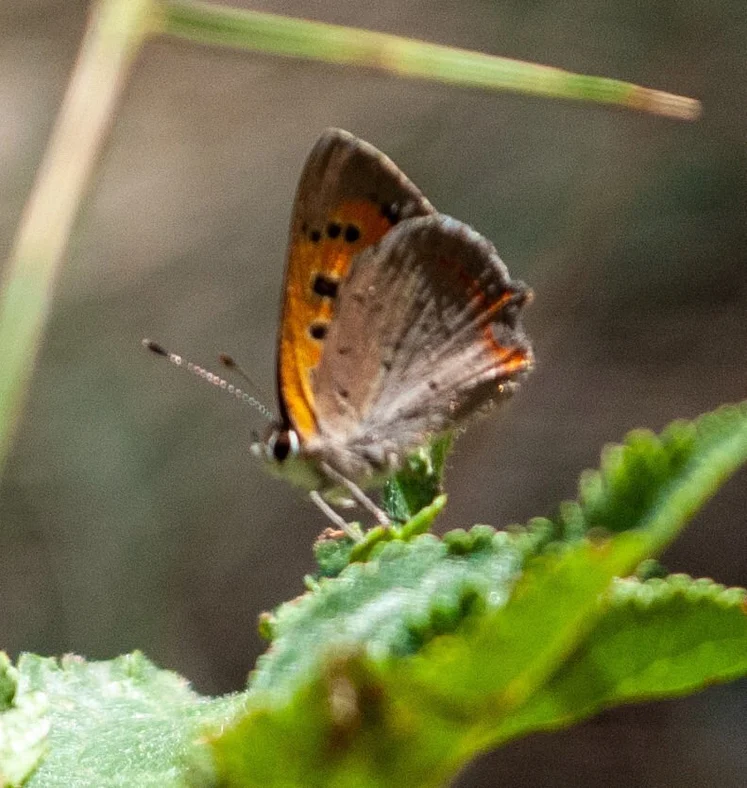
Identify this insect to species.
Lycaena phlaeas
